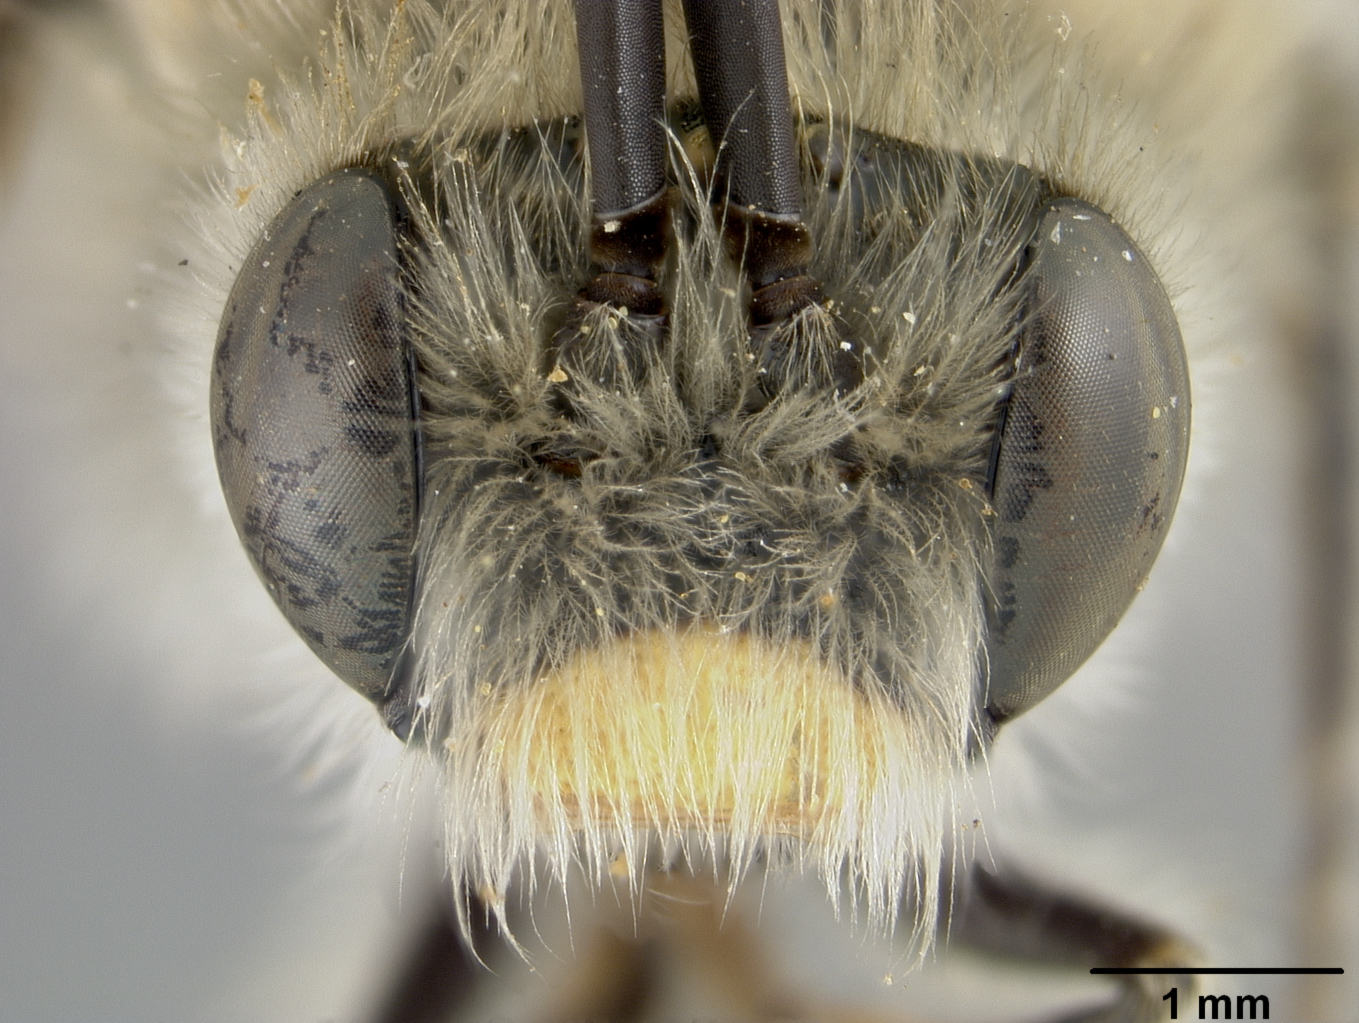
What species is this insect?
Tetralonia poetica
